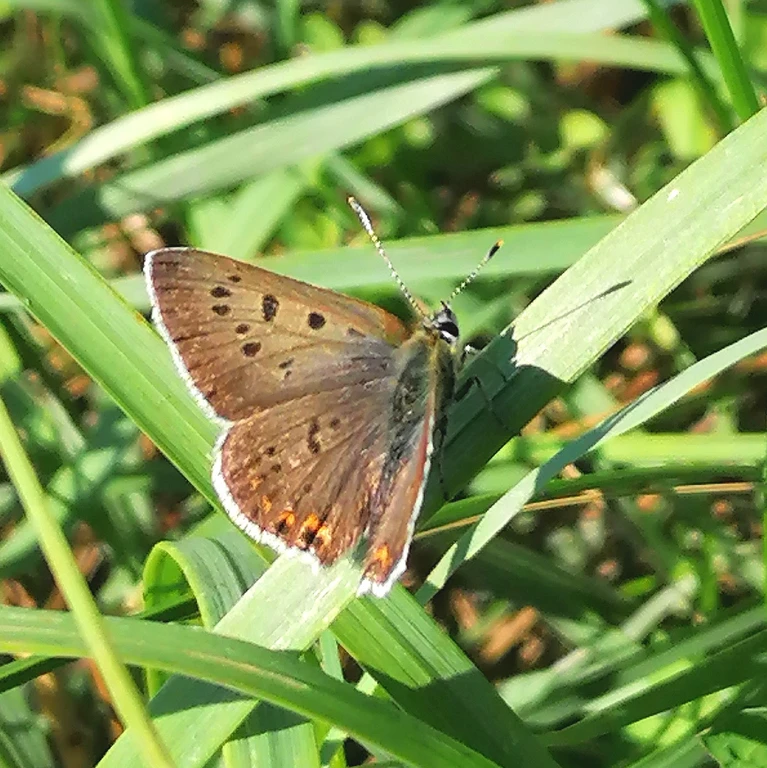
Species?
Lycaena tityrus (also Loweia tityrus)
